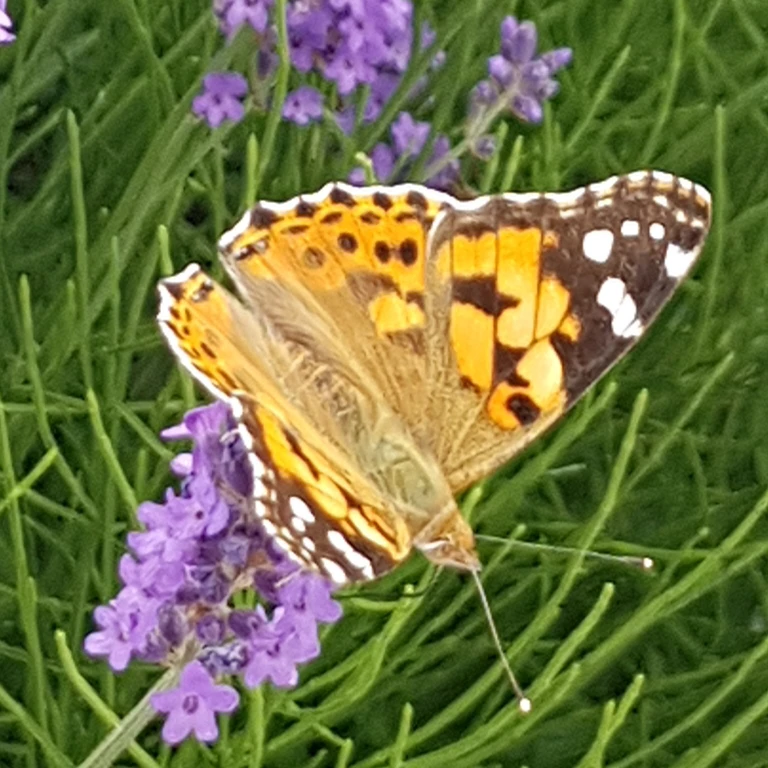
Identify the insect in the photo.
Vanessa cardui
